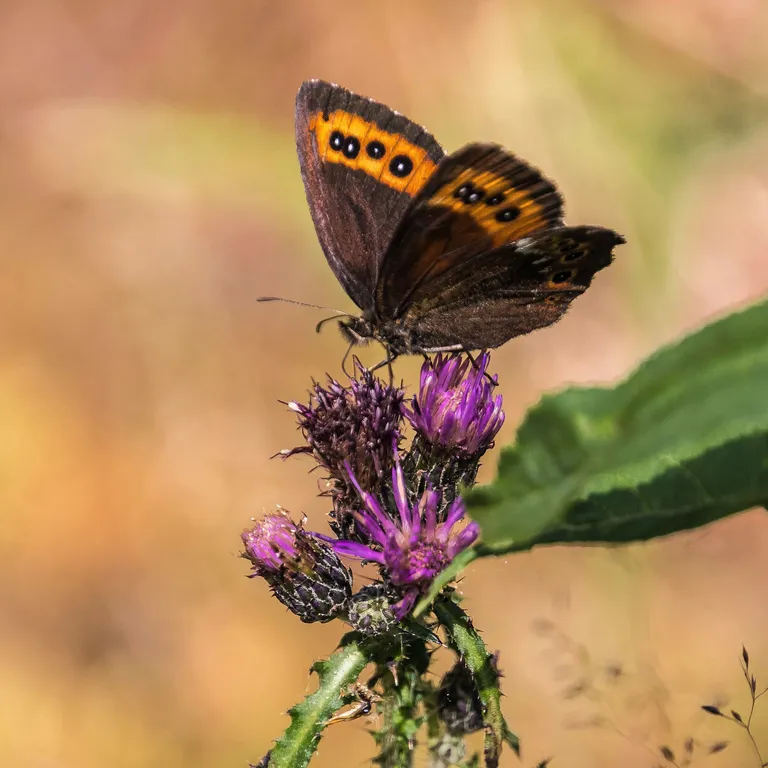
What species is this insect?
Erebia ligea
